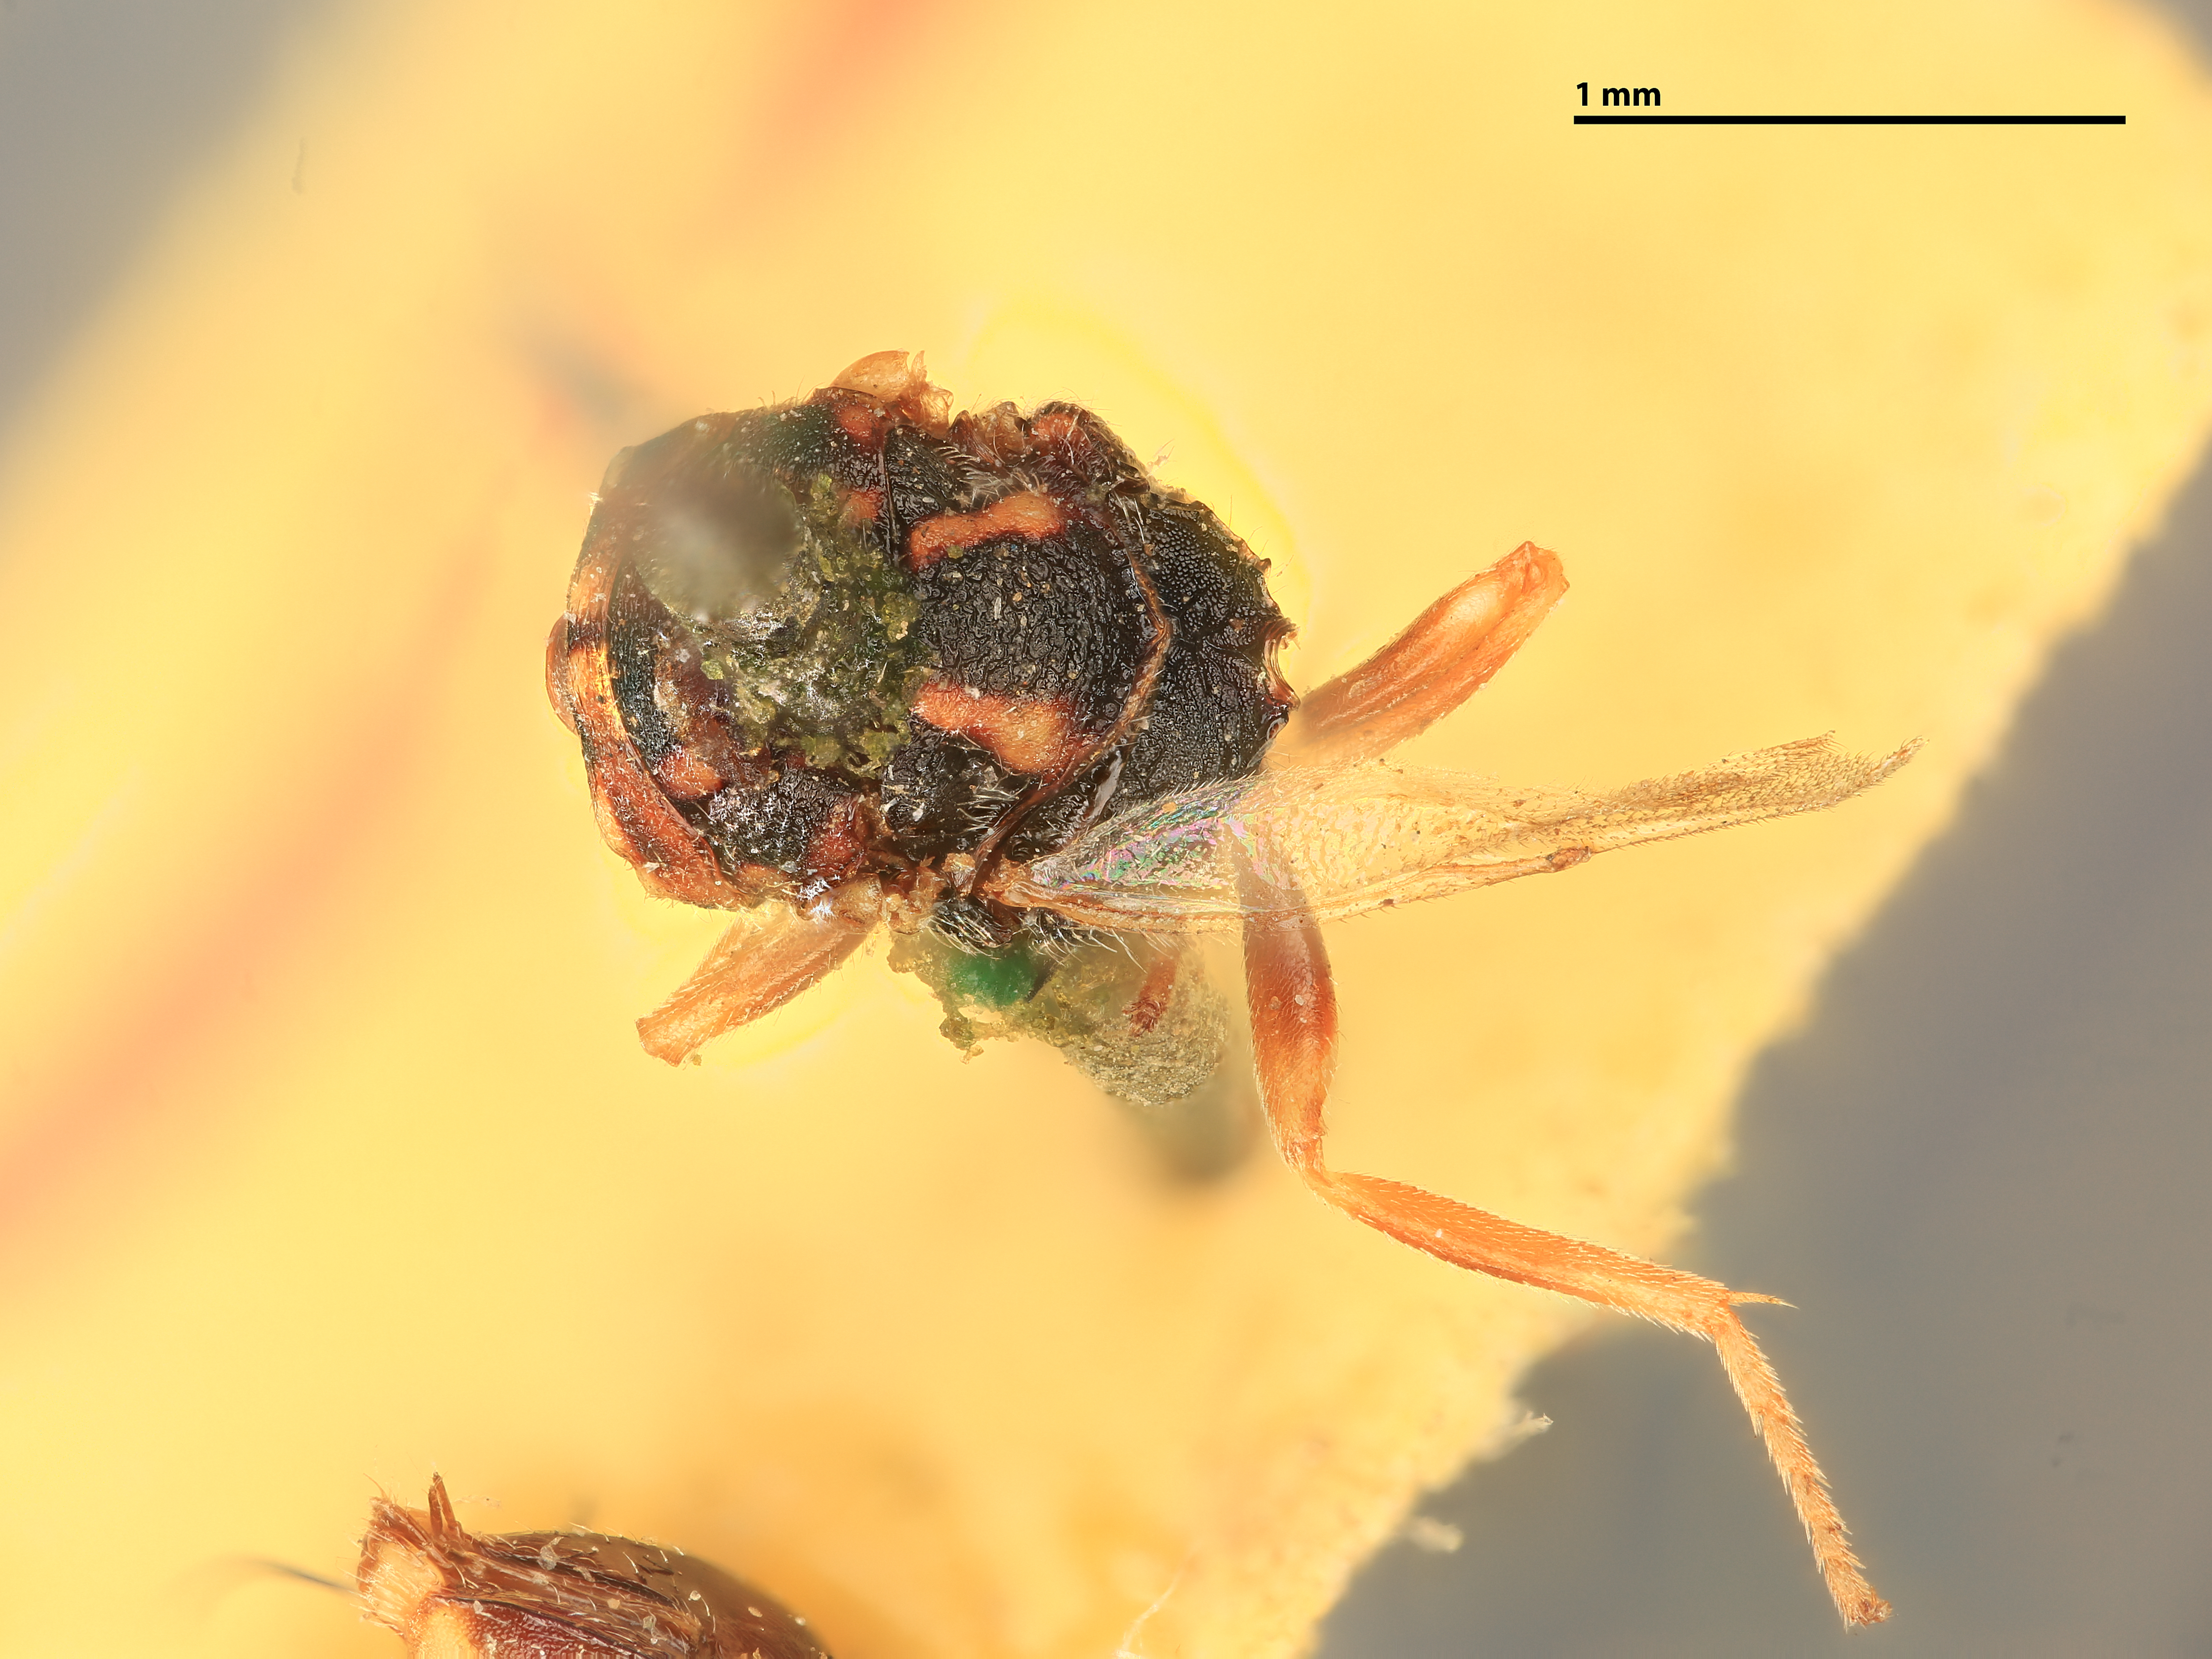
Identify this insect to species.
Smicra delira
